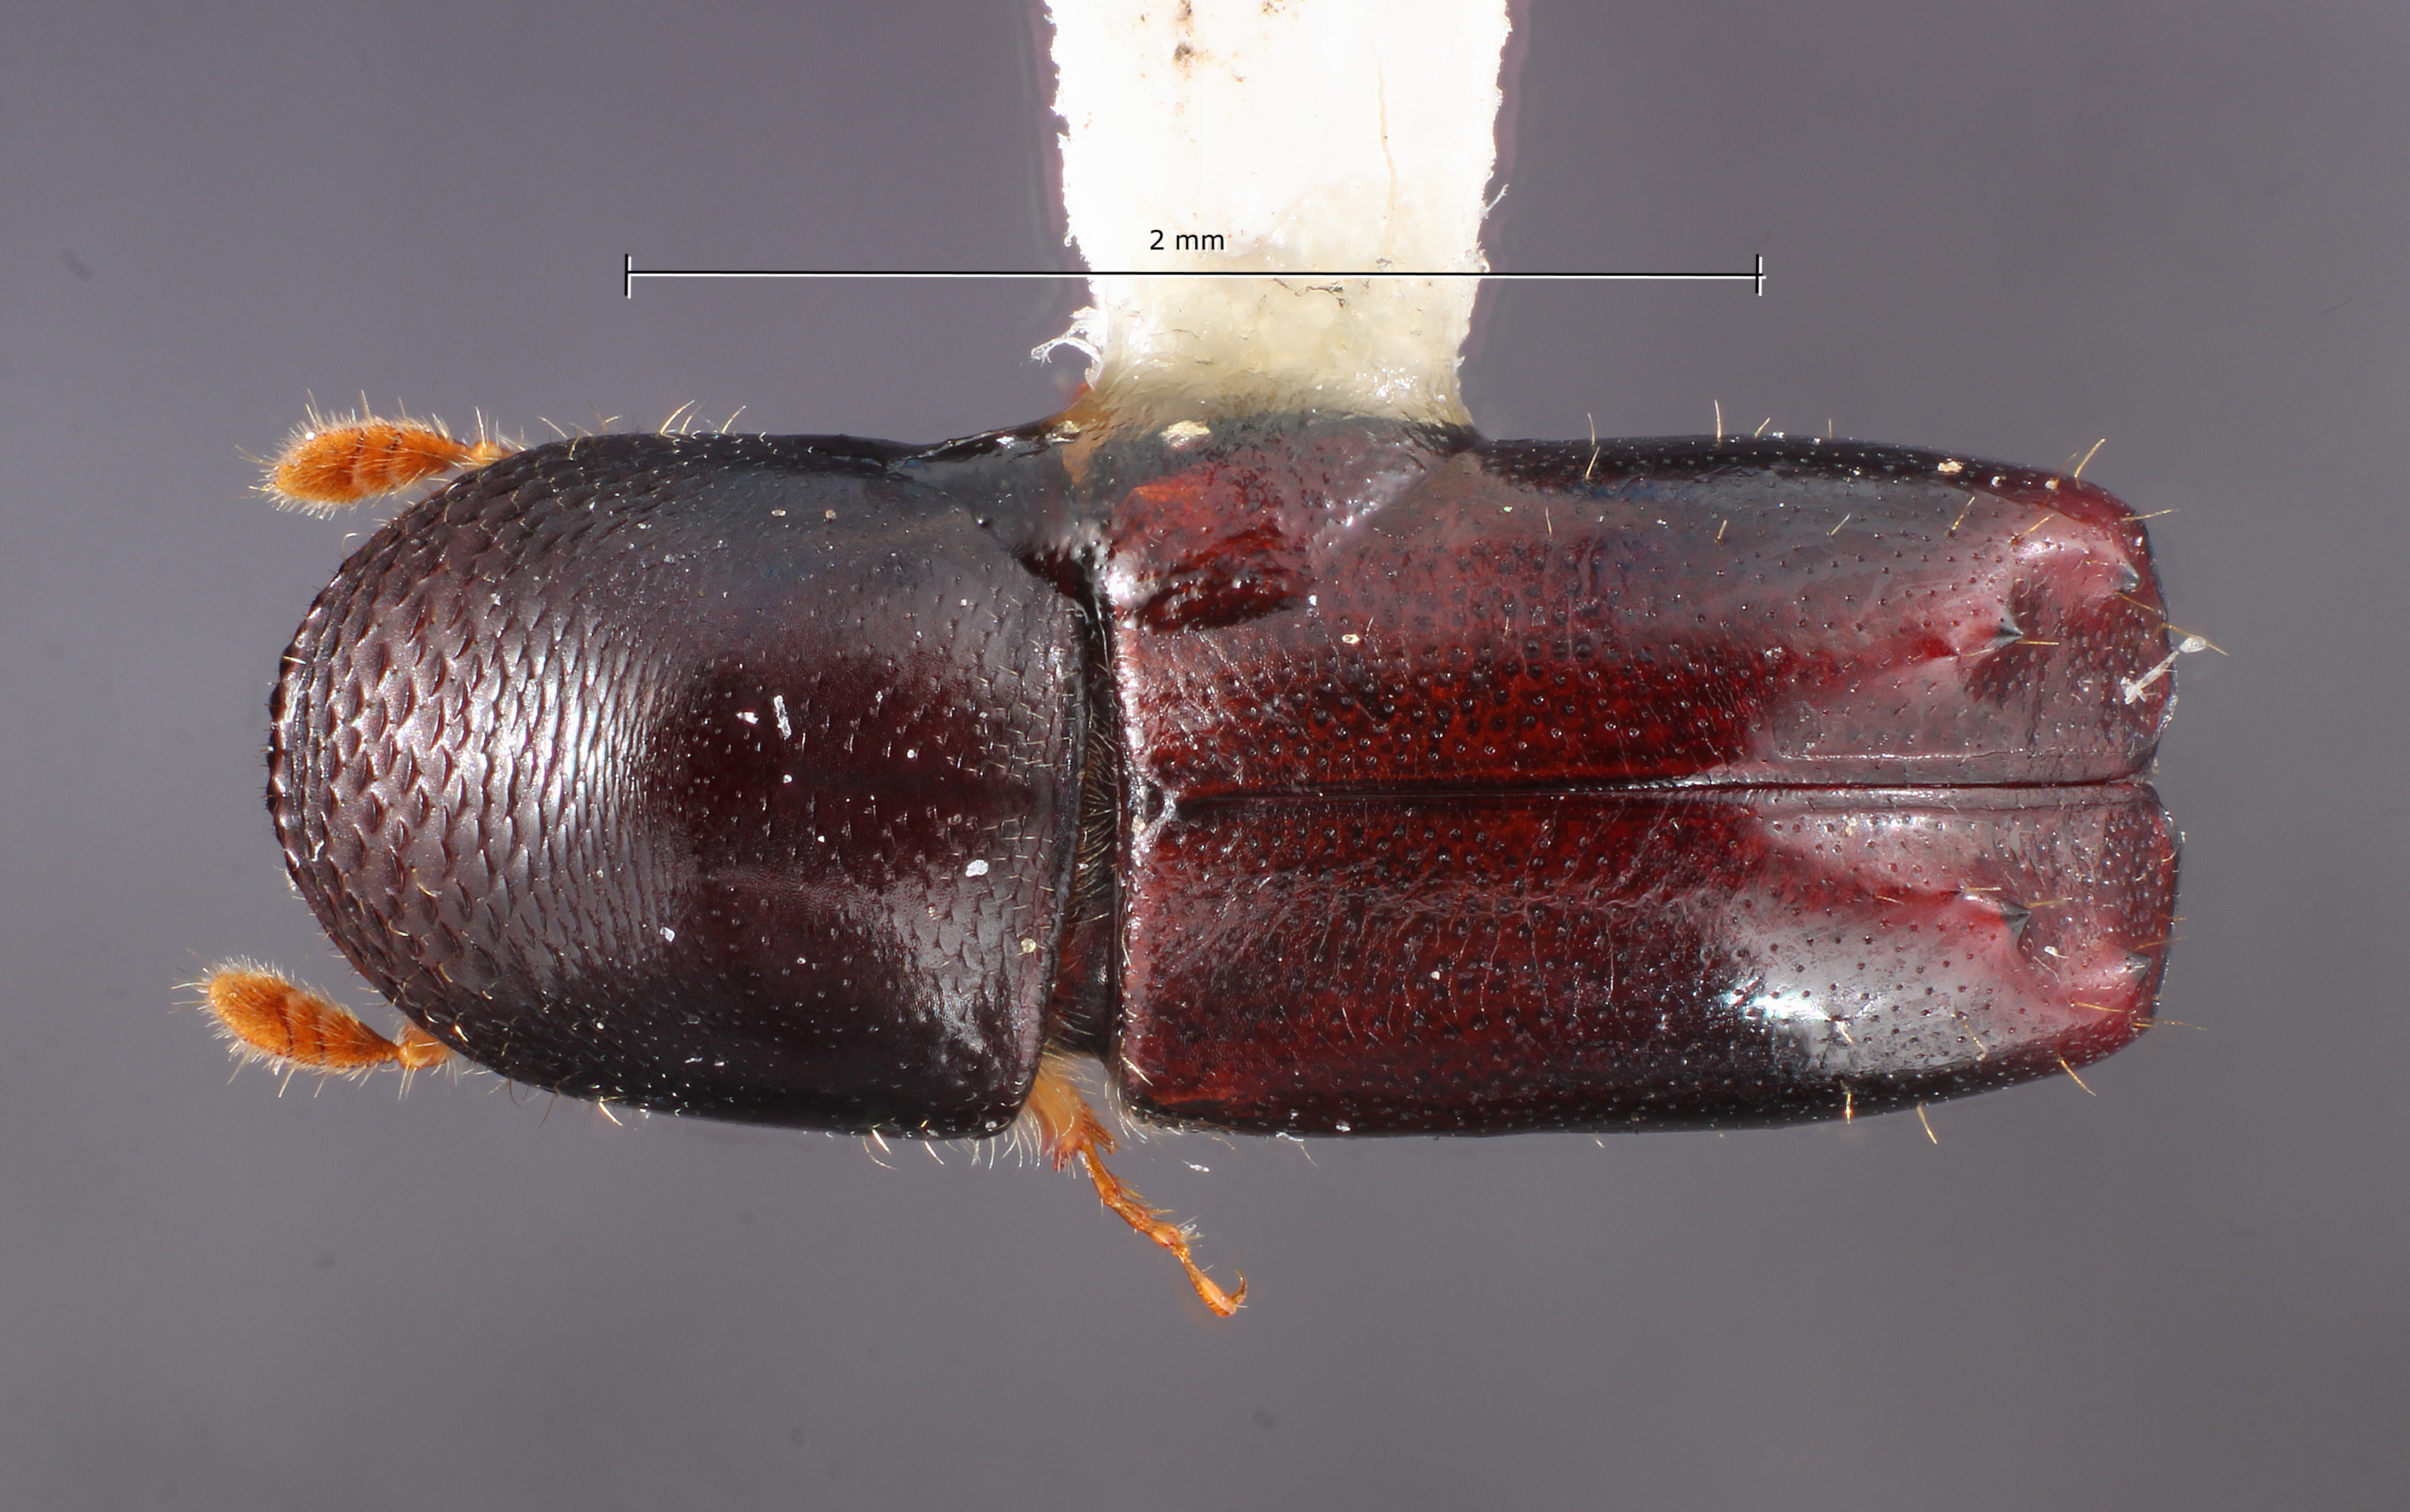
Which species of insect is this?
Monarthrum umbrinum
